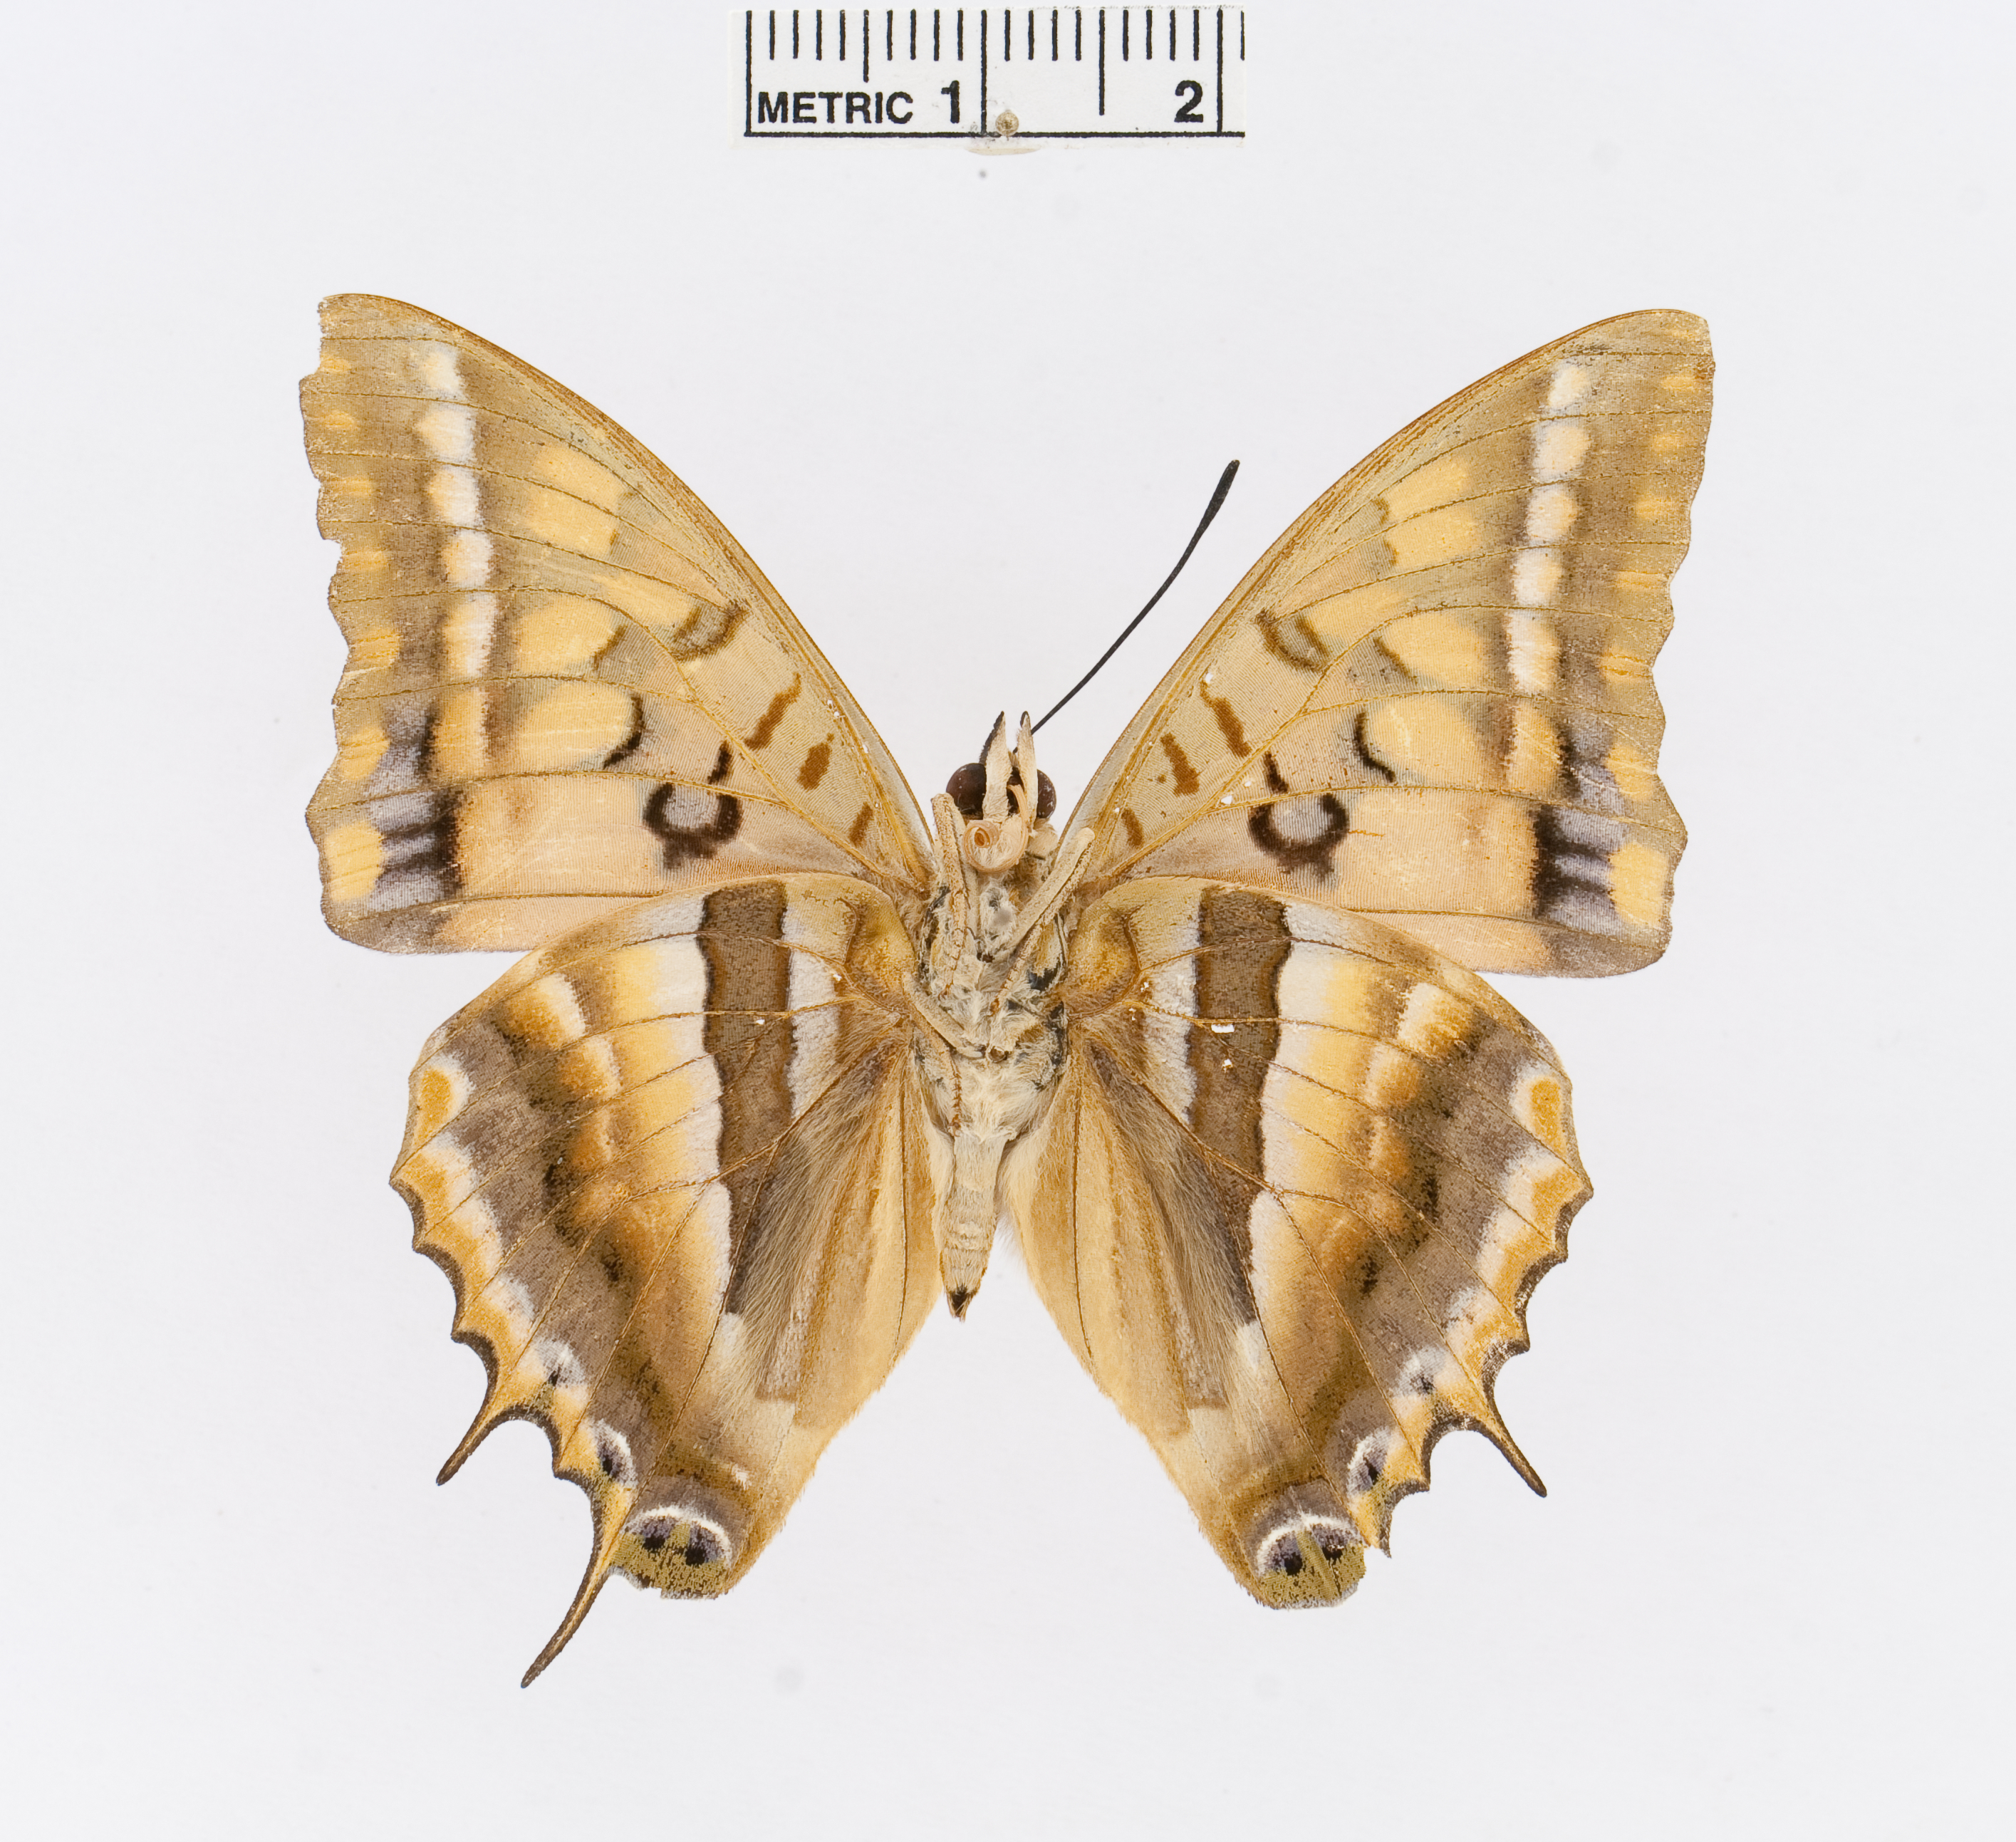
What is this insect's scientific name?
Charaxes boueti
